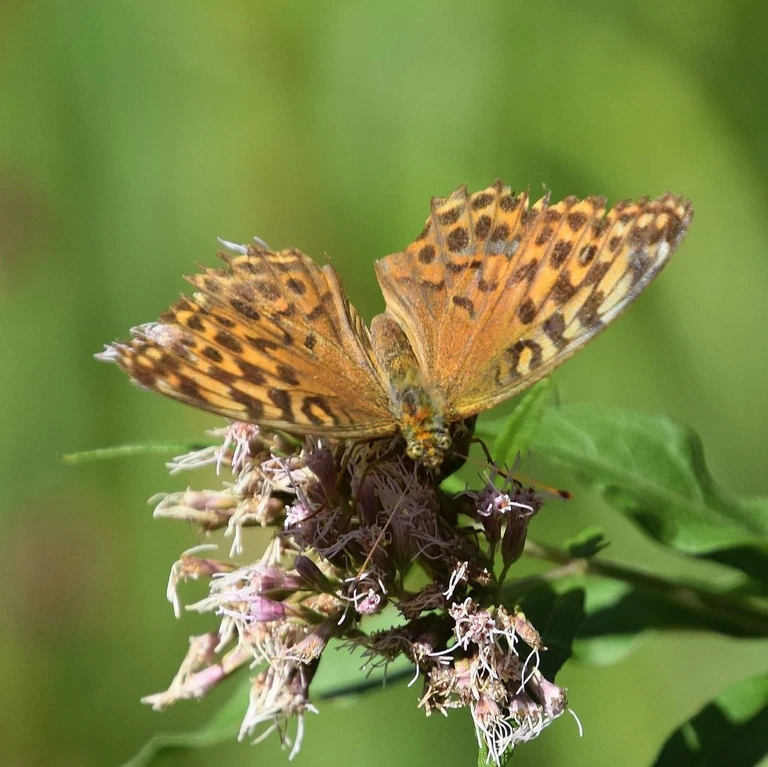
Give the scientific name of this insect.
Argynnis paphia
